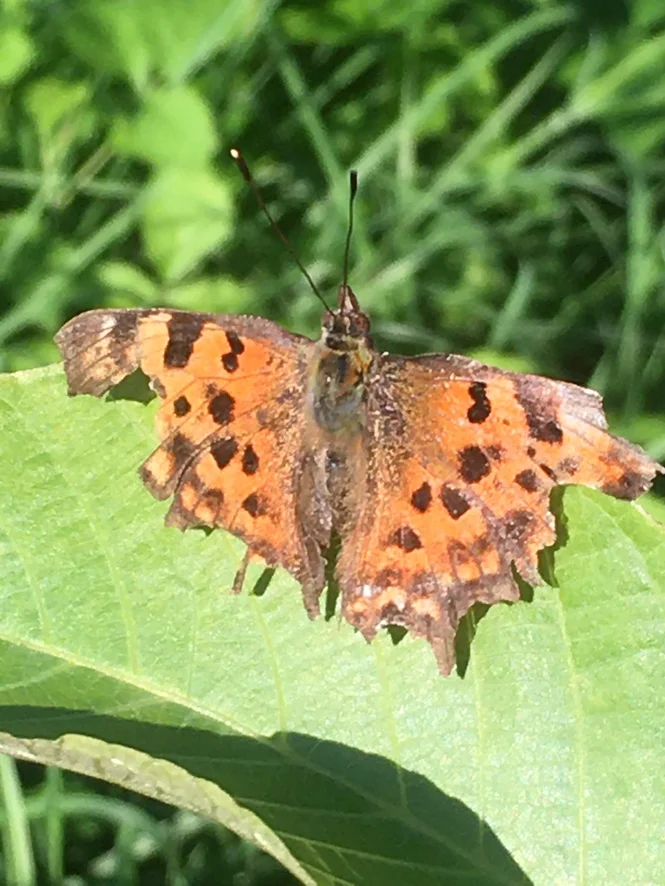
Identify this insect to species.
Polygonia c-album
